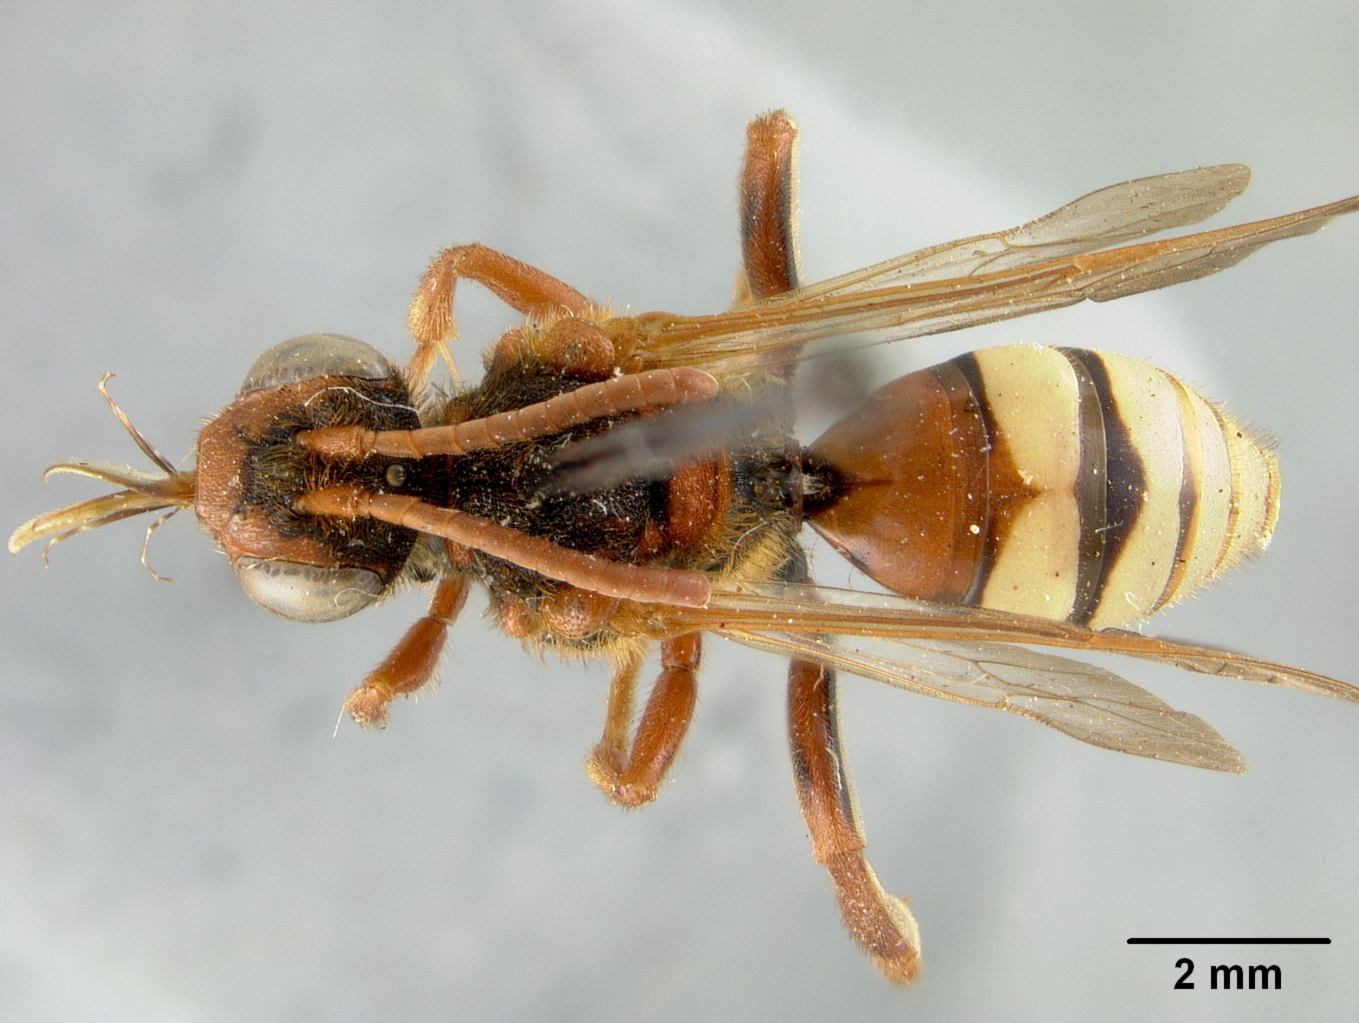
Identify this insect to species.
Nomada rohweri
